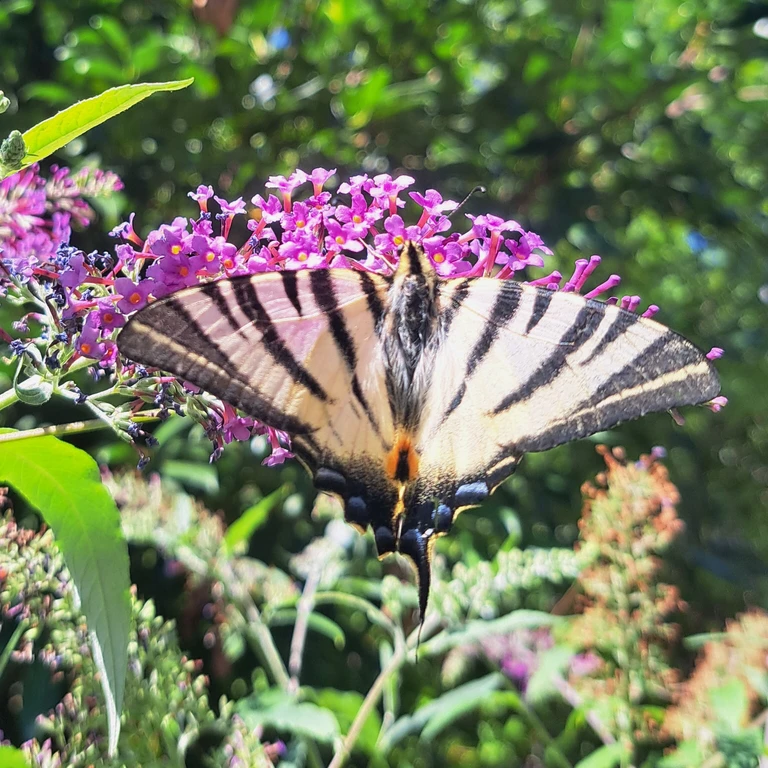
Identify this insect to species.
Iphiclides podalirius
